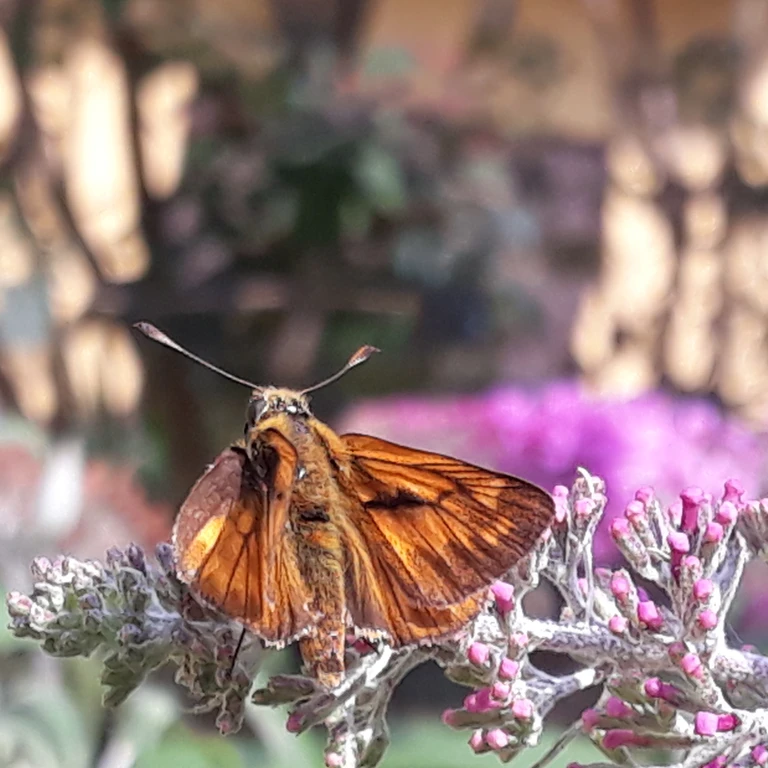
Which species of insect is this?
Ochlodes sylvanus (also Ochlodes venata)
